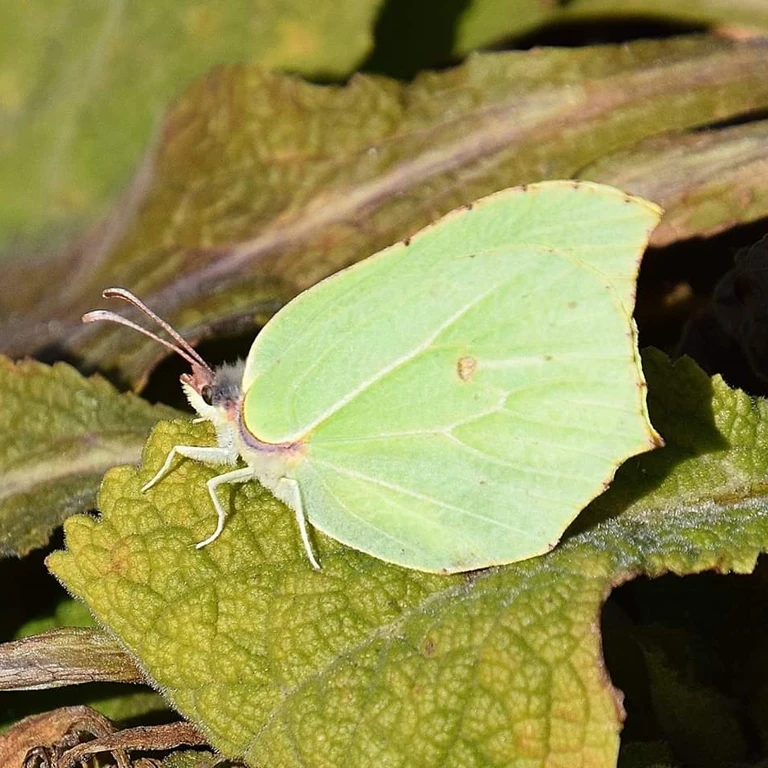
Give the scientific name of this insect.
Gonepteryx rhamni
